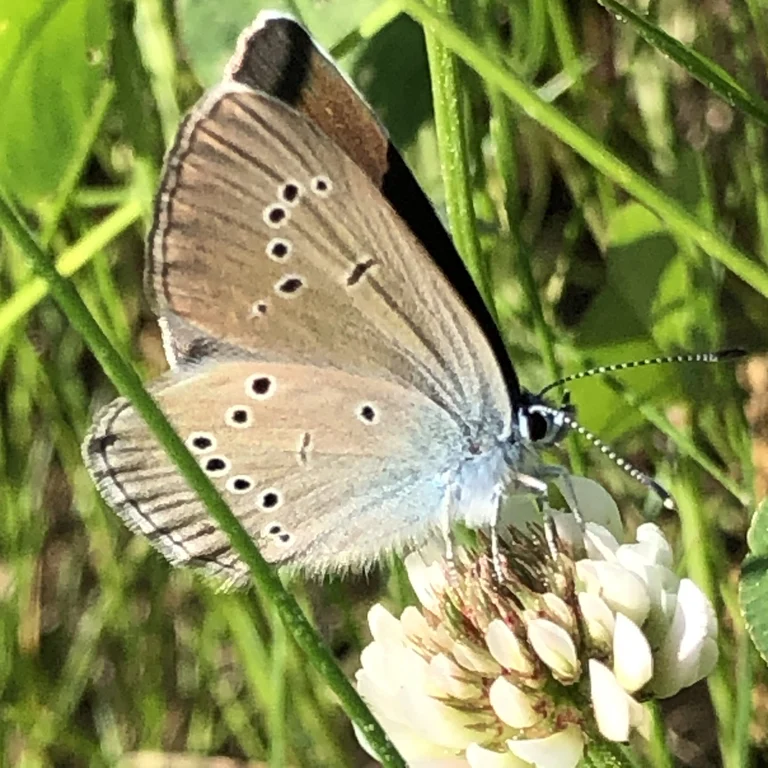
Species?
Cyaniris semiargus
